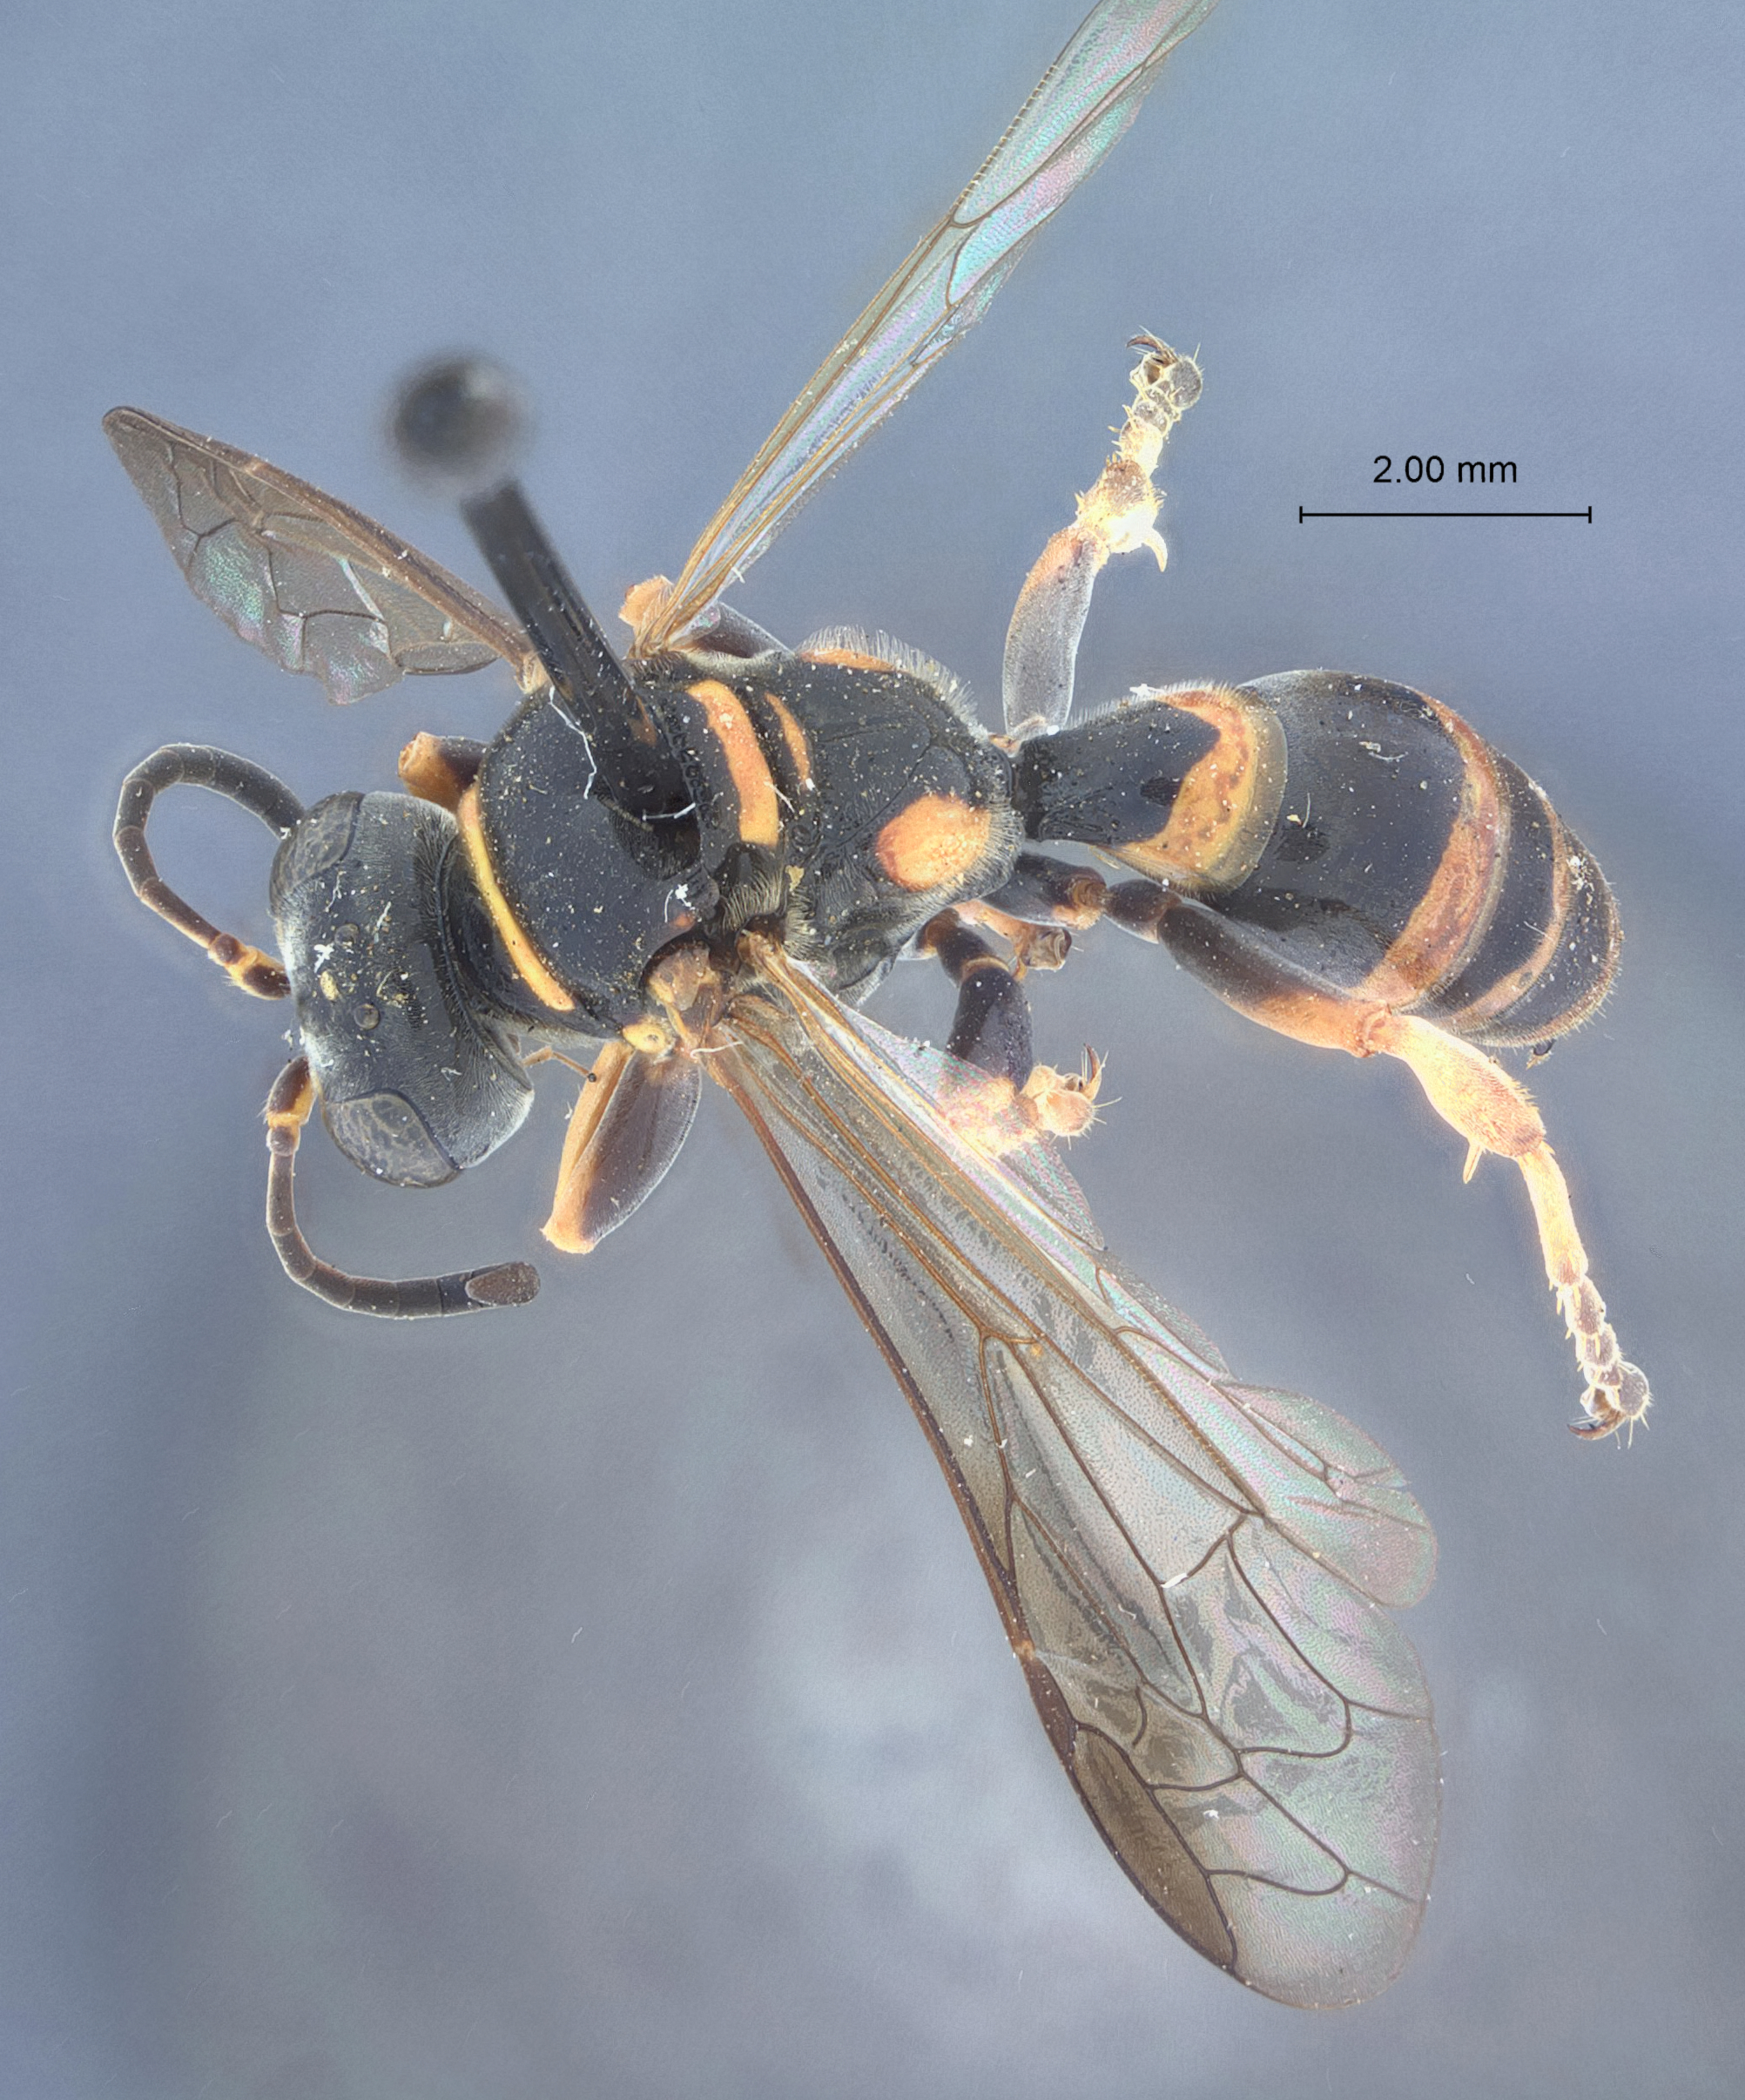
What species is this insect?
Gorytes gyponacinus
